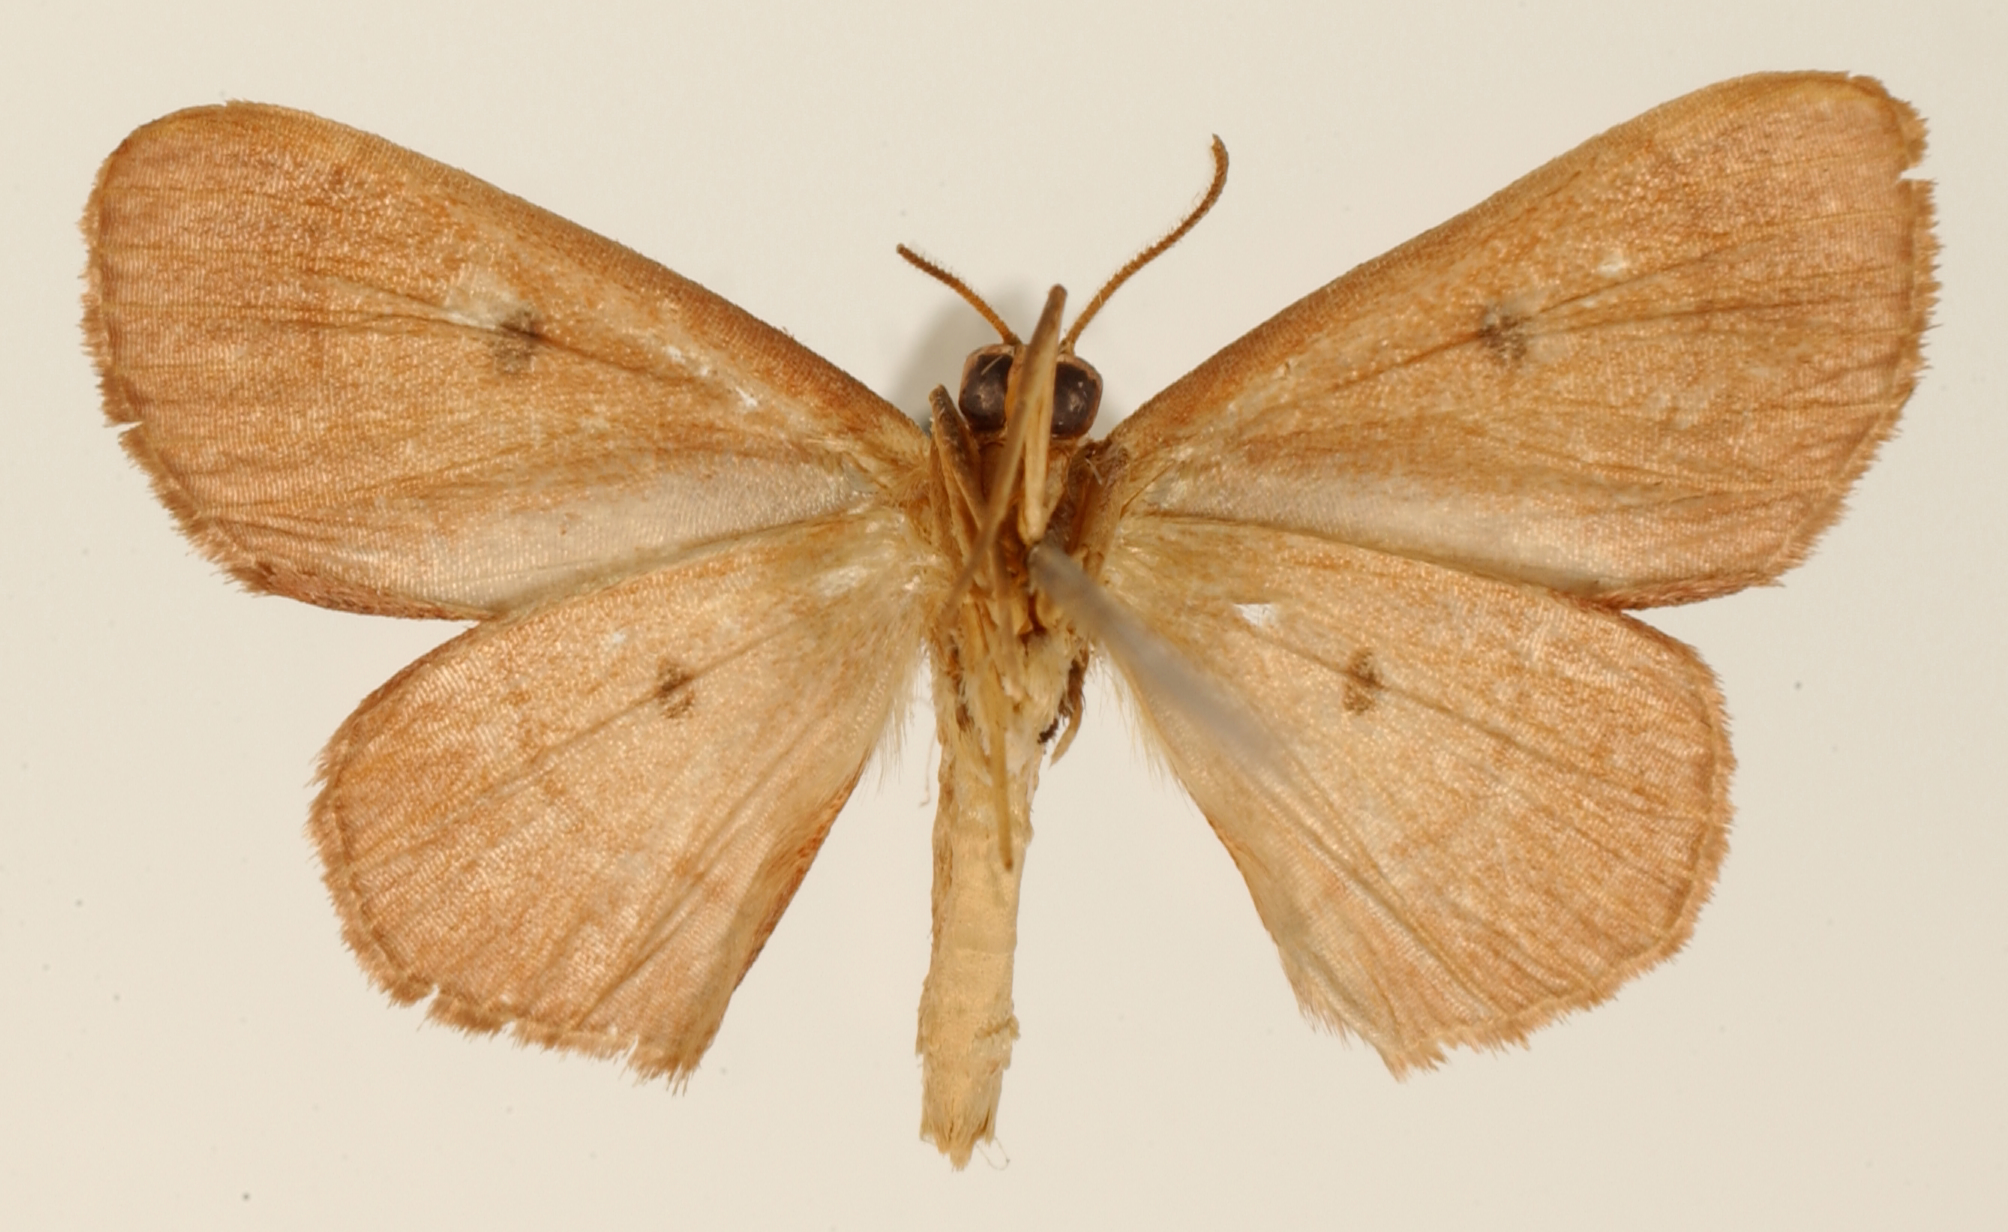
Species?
Dichromatopodia rufimedia
